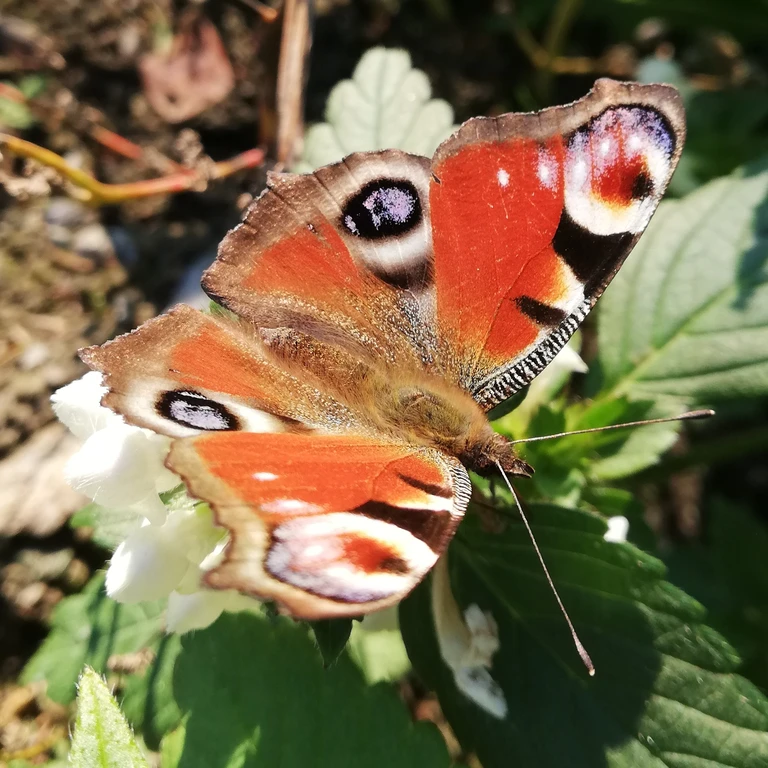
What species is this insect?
Aglais io
